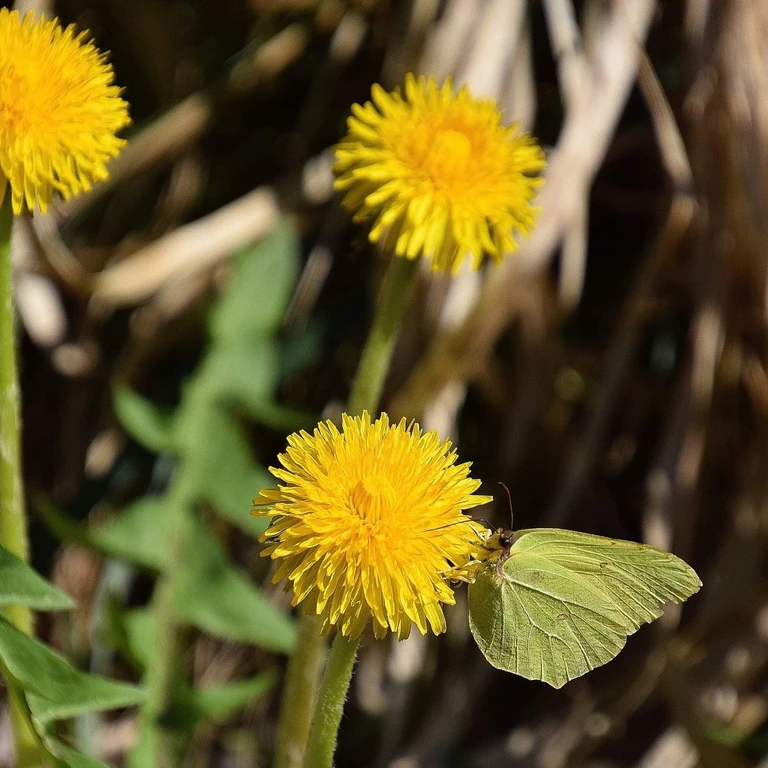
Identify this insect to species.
Gonepteryx rhamni
